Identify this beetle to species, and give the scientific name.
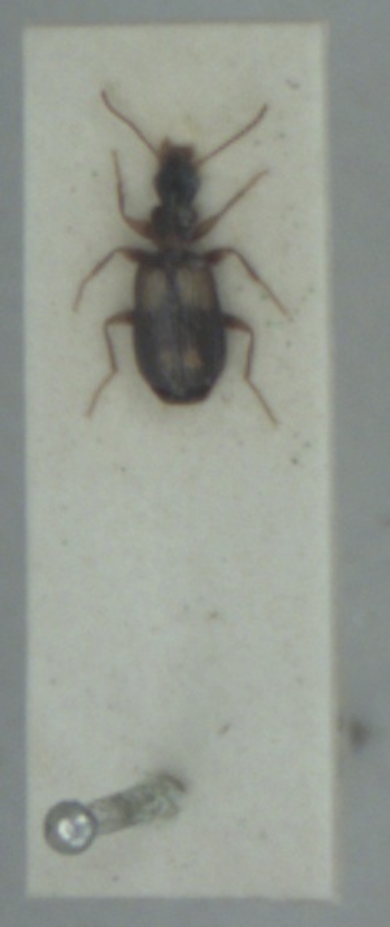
Calodromius spilotus
